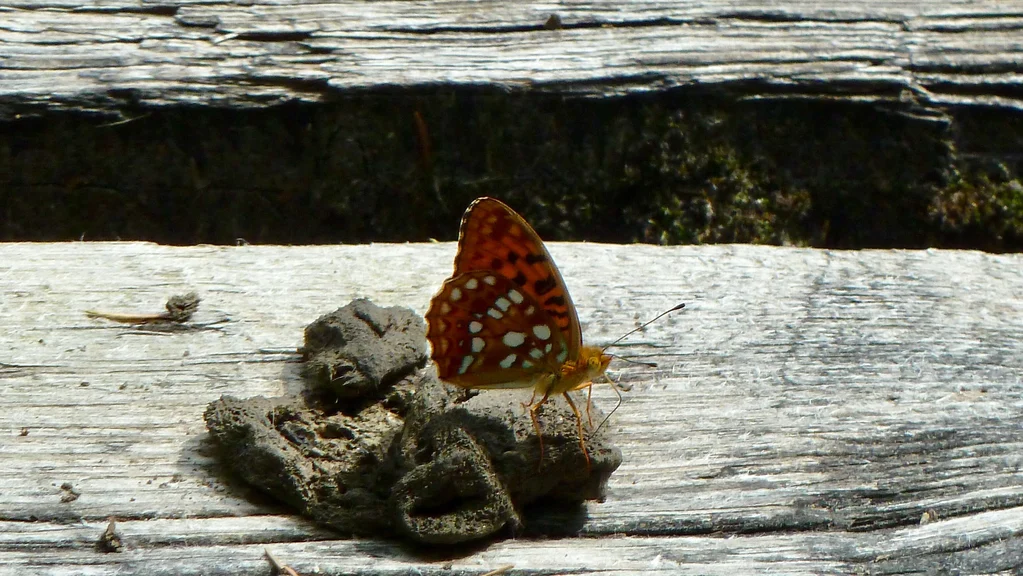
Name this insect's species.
Fabriciana adippe
